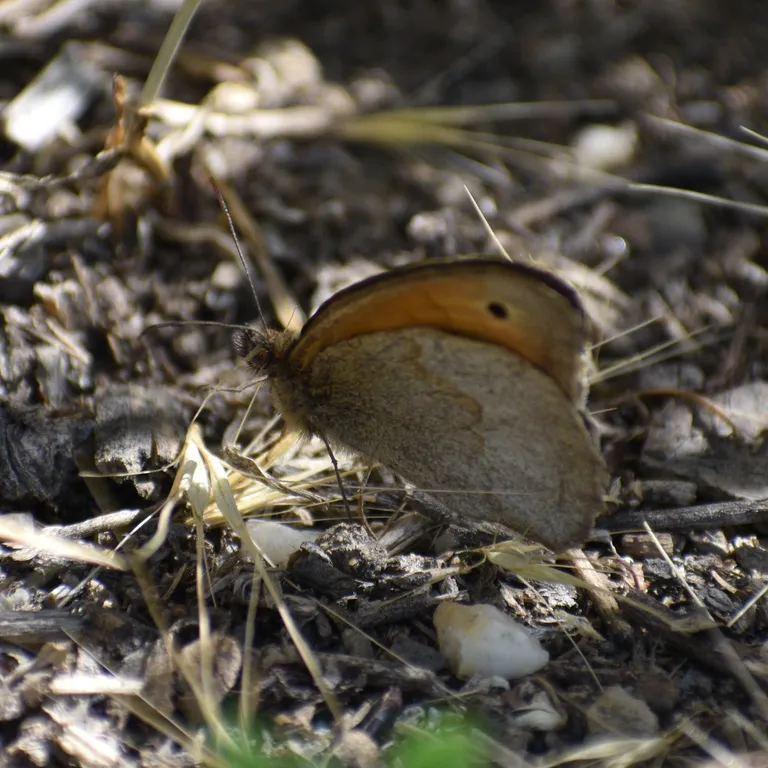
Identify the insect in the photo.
Maniola jurtina
